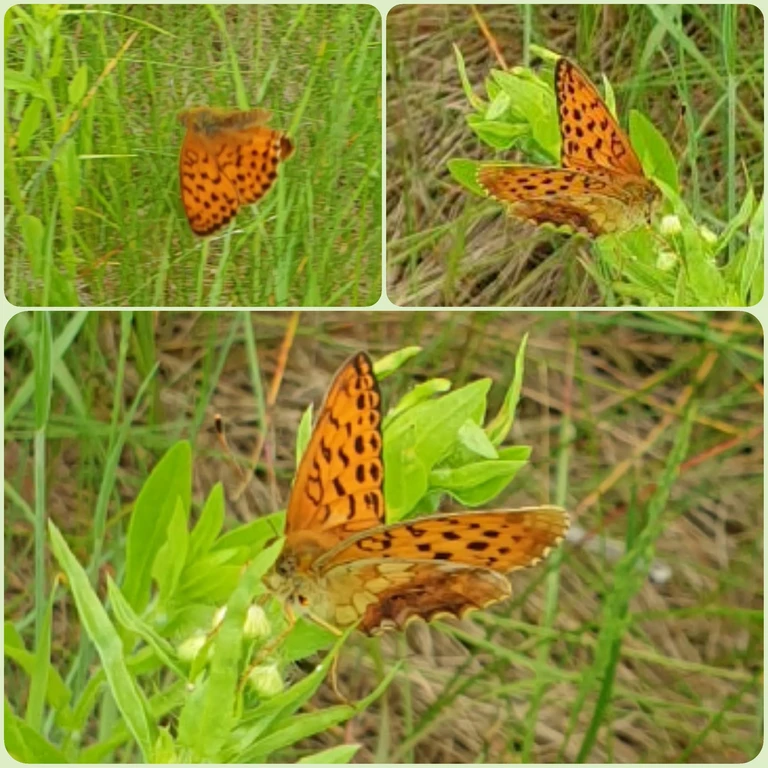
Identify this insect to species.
Brenthis daphne
